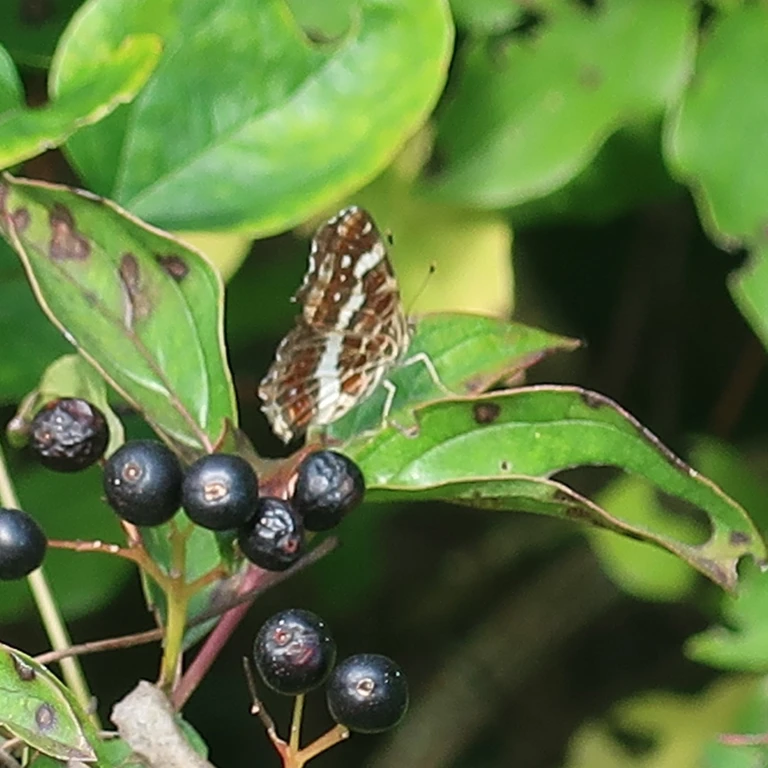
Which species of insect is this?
Araschnia levana
